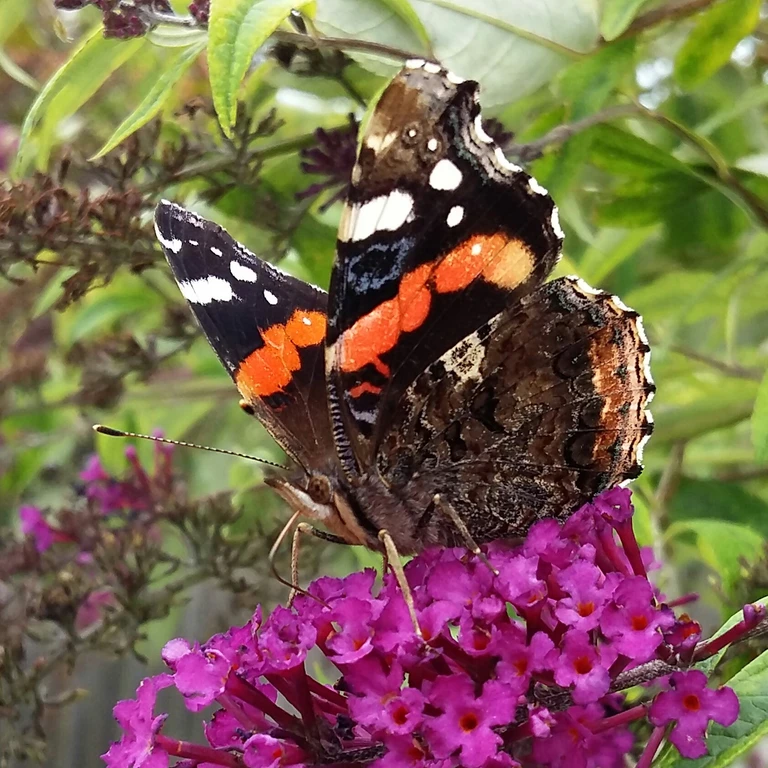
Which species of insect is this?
Vanessa atalanta
